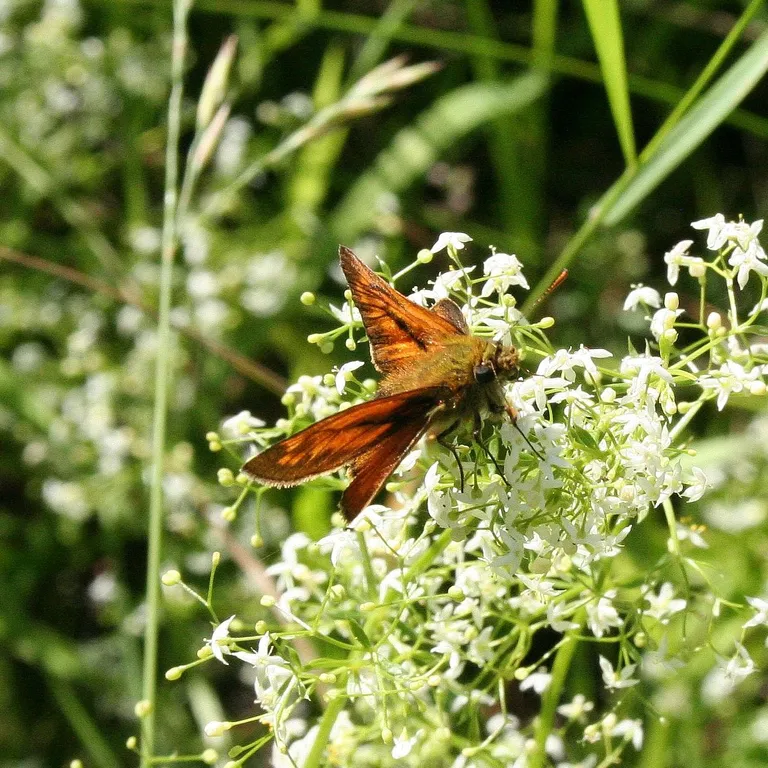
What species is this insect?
Ochlodes sylvanus (also Ochlodes venata)
